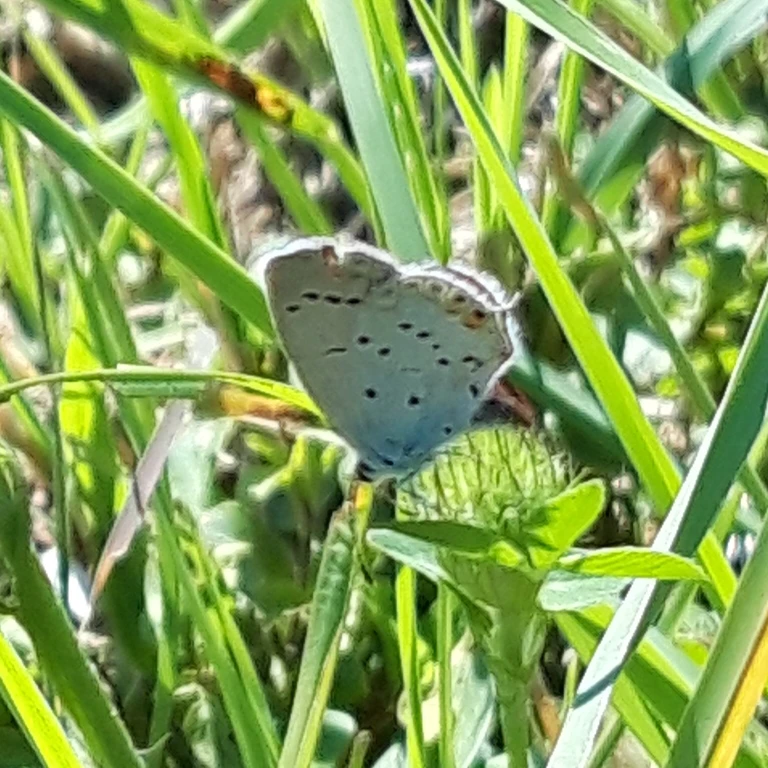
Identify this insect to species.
Cupido argiades (also Elkalyce argiades)
